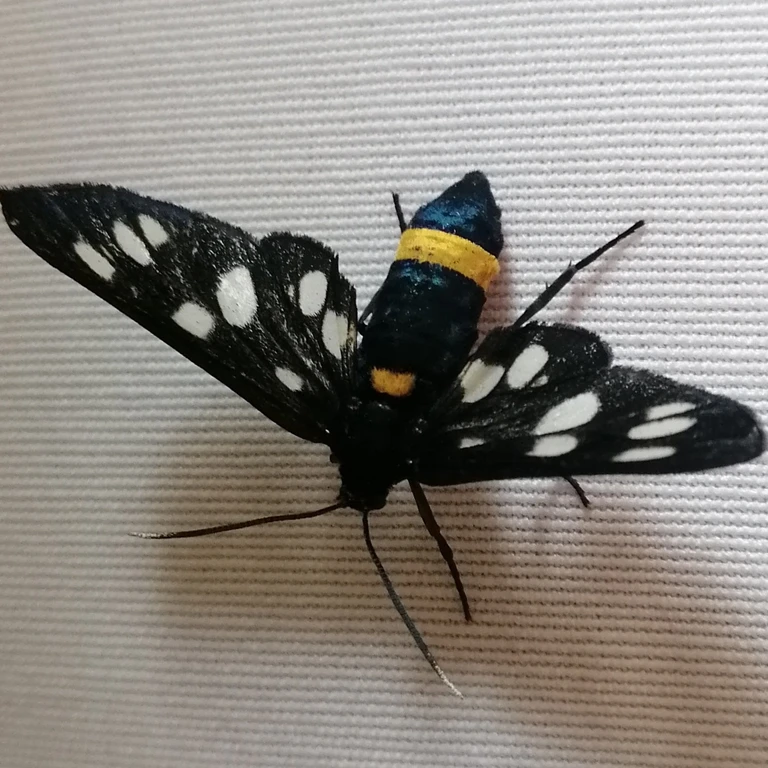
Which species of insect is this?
Amata phegea
